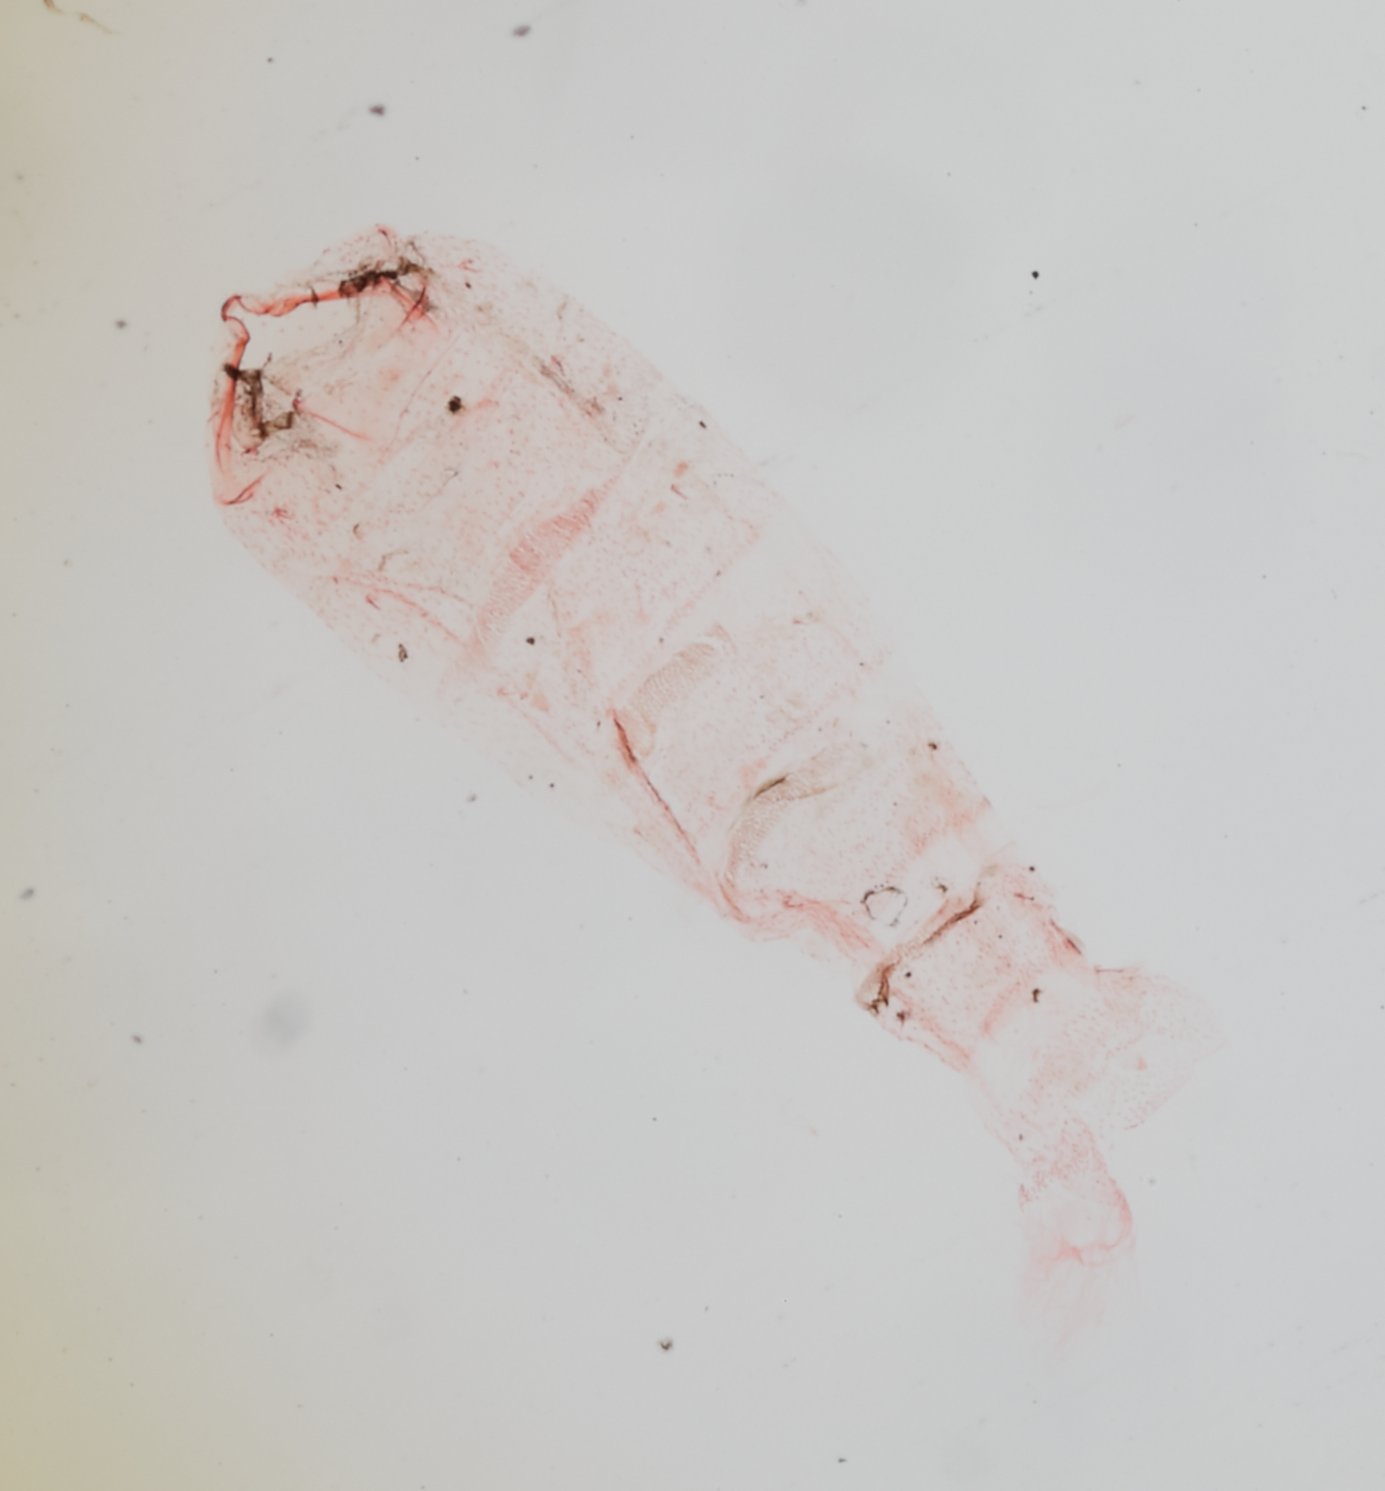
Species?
Nealyda kinzelella
